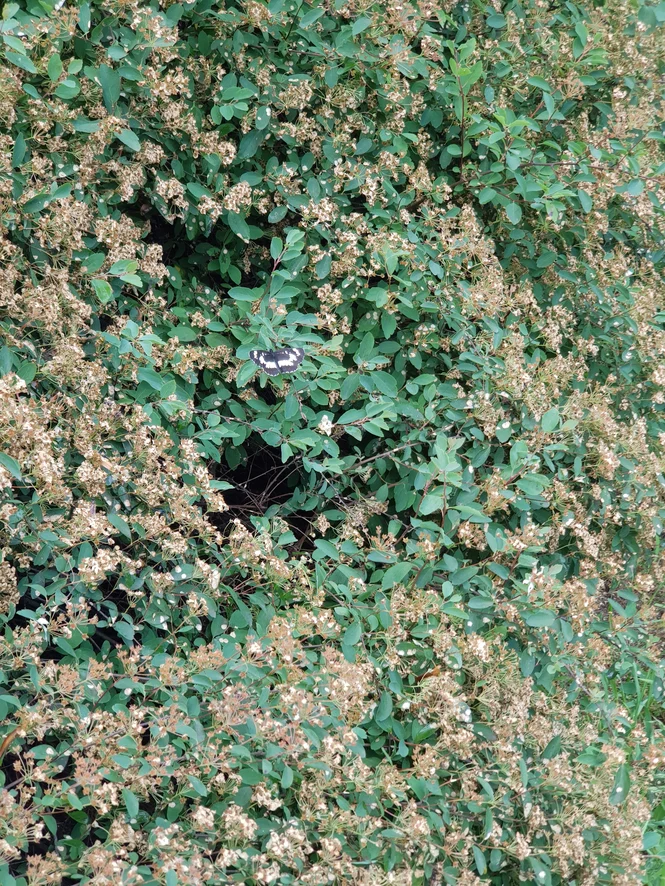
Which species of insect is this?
Neptis rivularis
